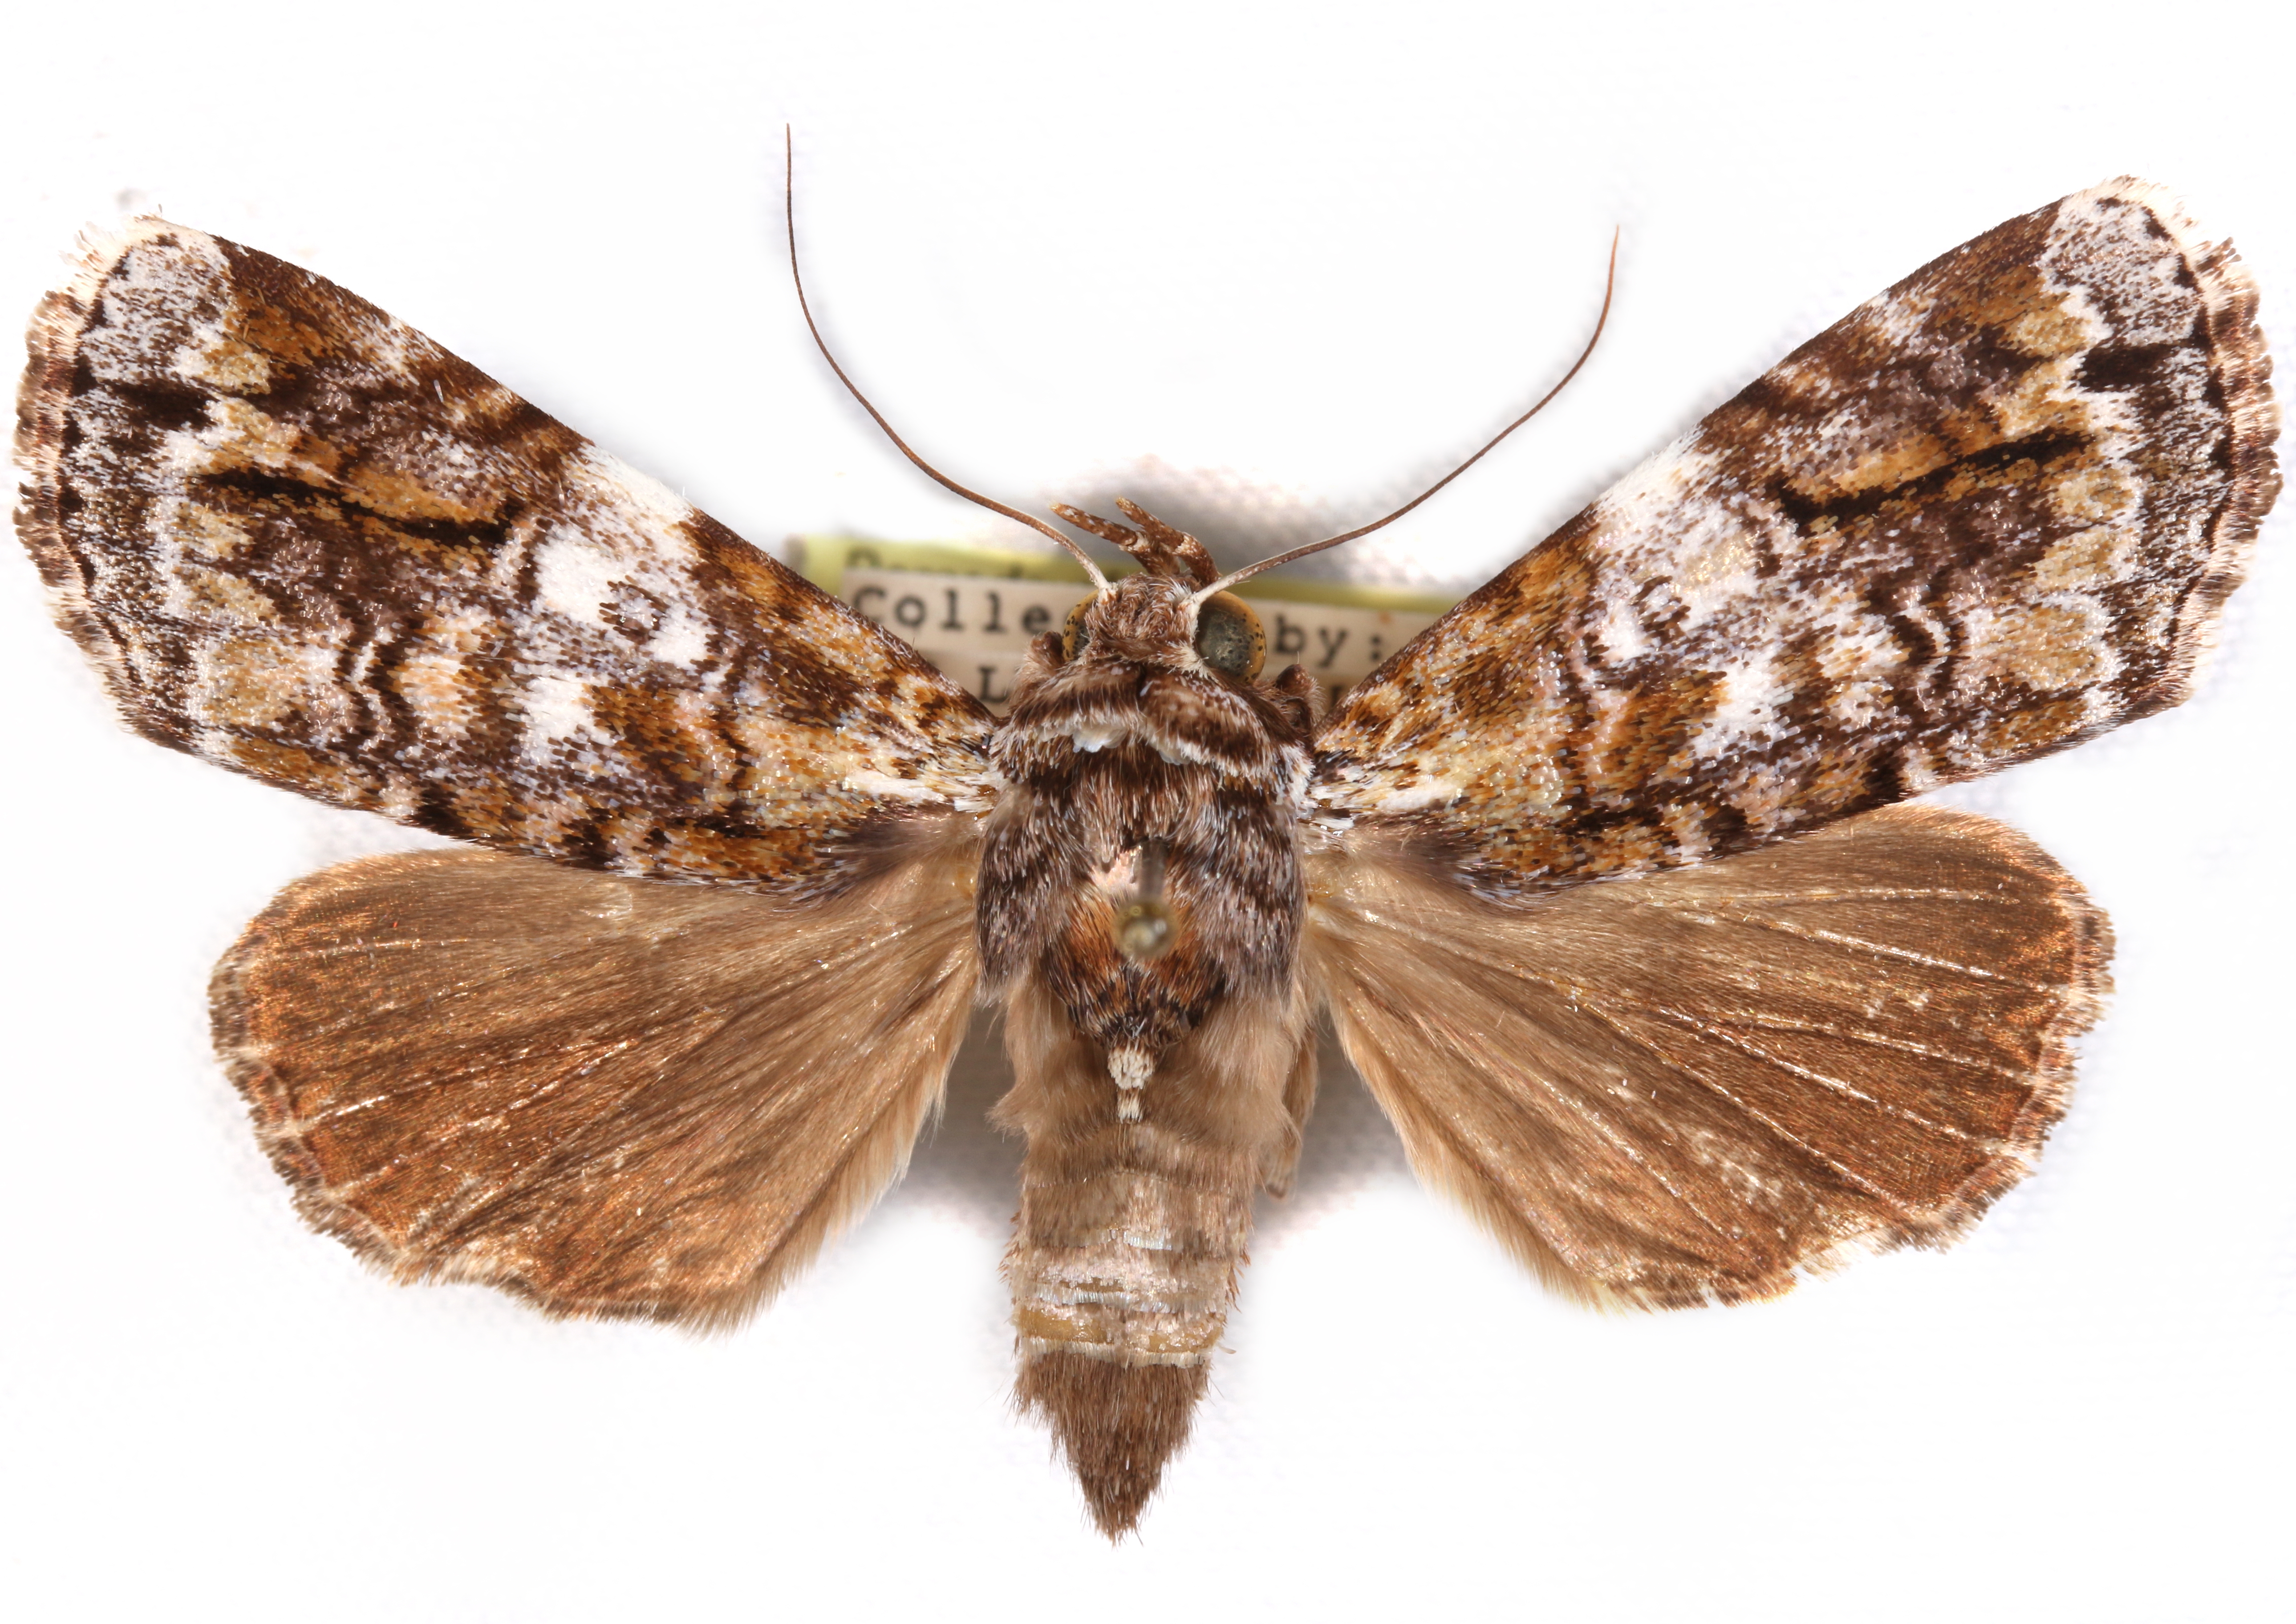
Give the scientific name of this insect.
Corythurus nocturnus
